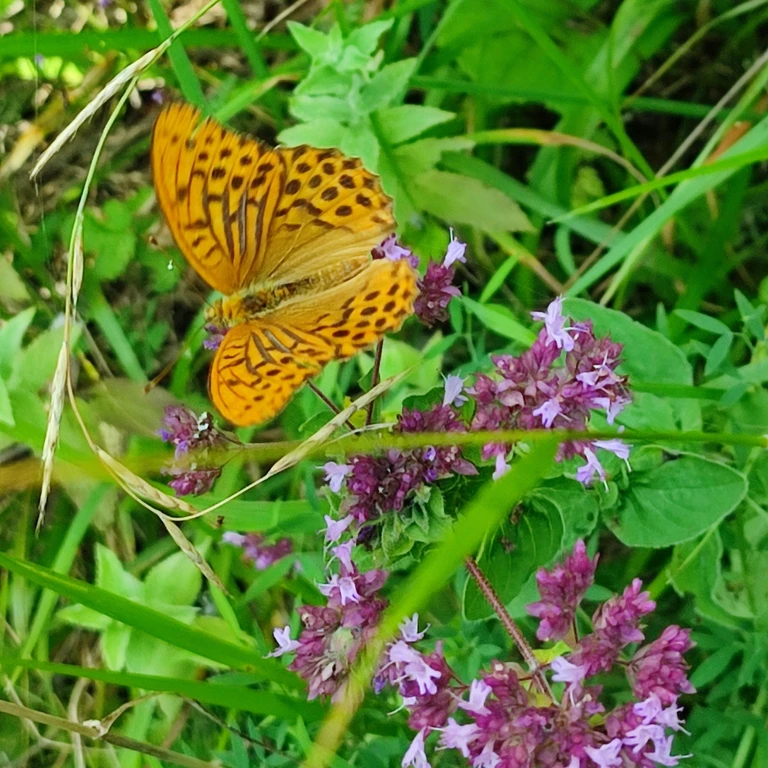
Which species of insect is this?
Argynnis paphia
